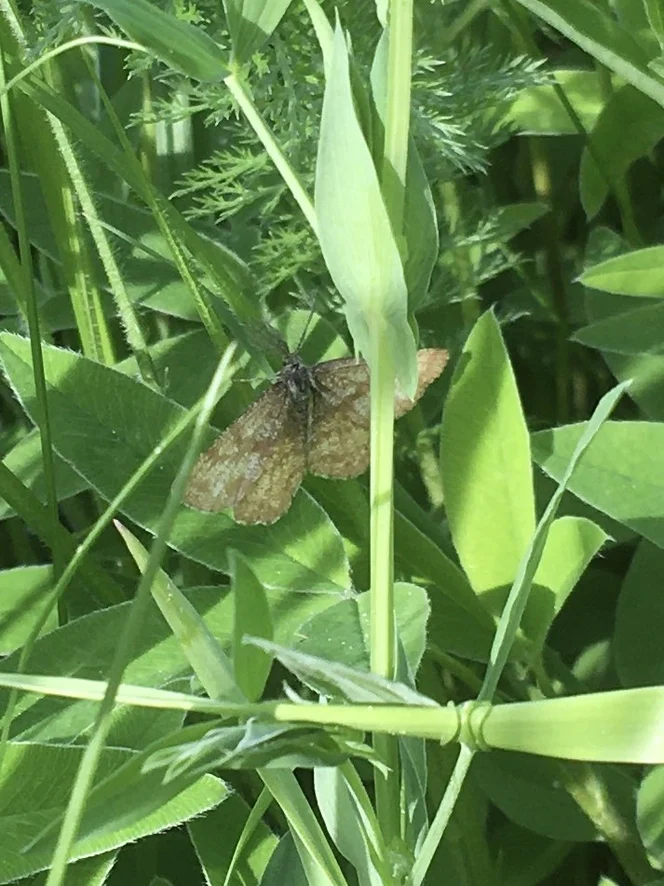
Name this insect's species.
Ematurga atomaria
